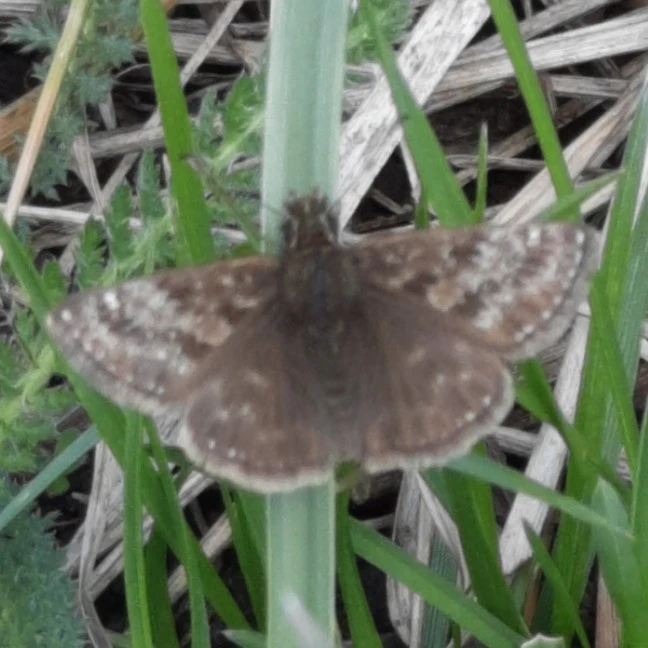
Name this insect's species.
Erynnis tages
